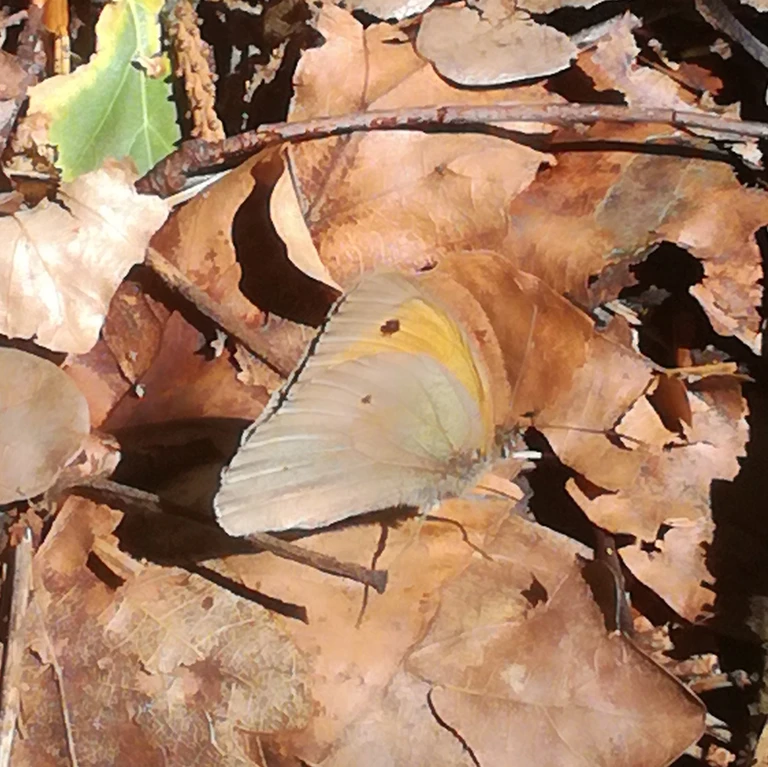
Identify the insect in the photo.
Maniola jurtina
